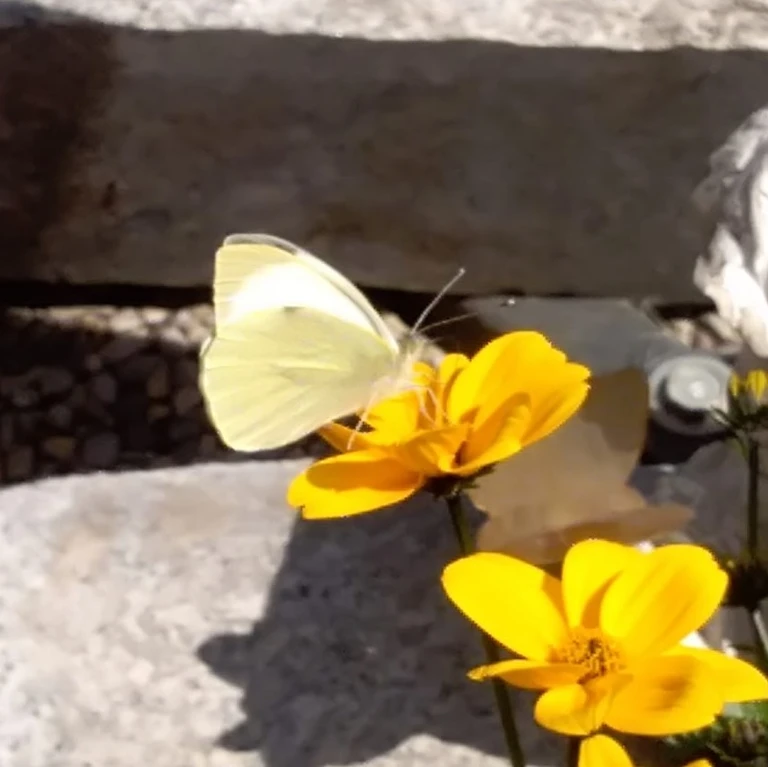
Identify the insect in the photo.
Pieris brassicae
